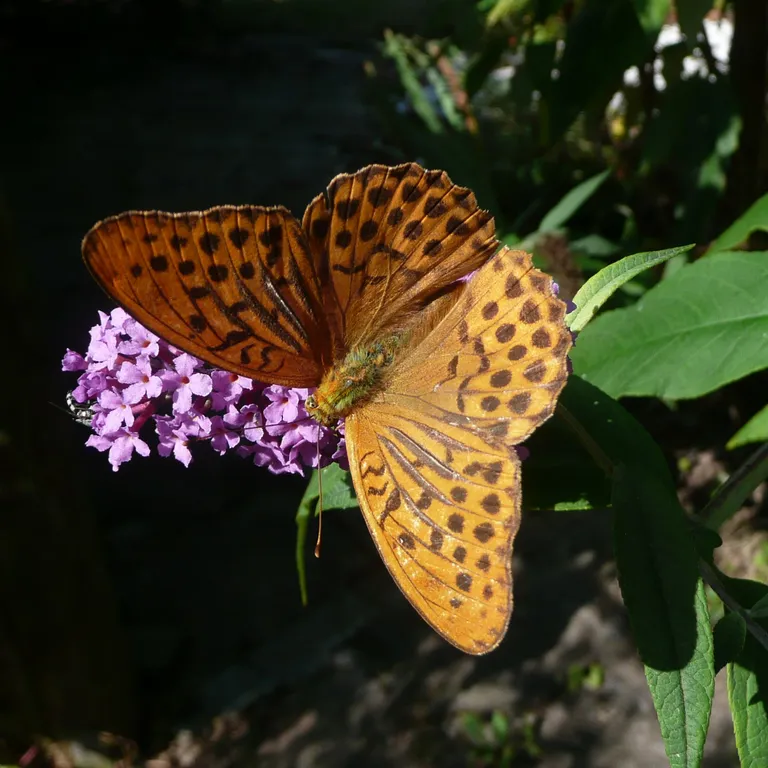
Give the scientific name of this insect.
Argynnis paphia
